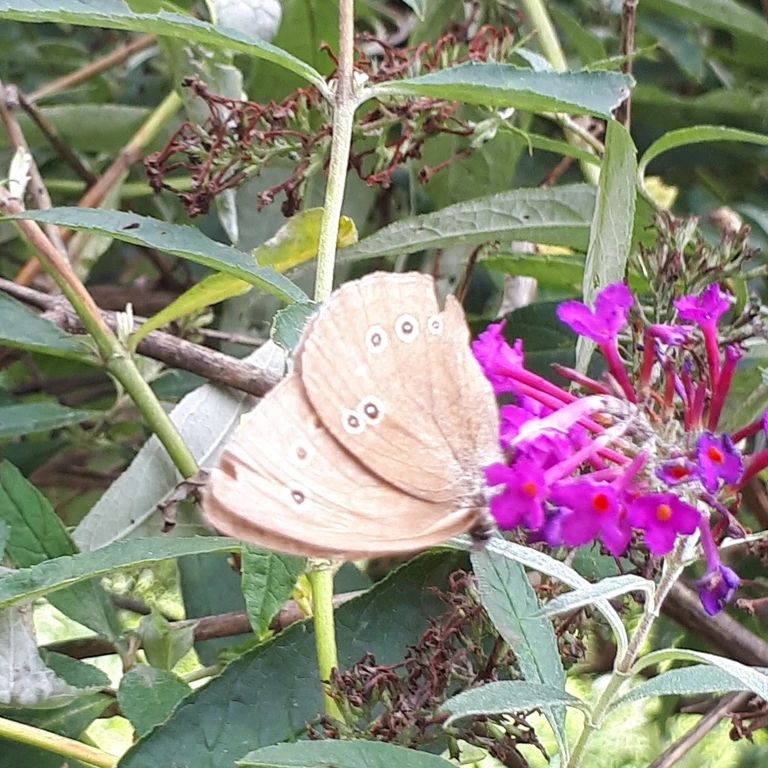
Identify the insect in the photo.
Aphantopus hyperantus
